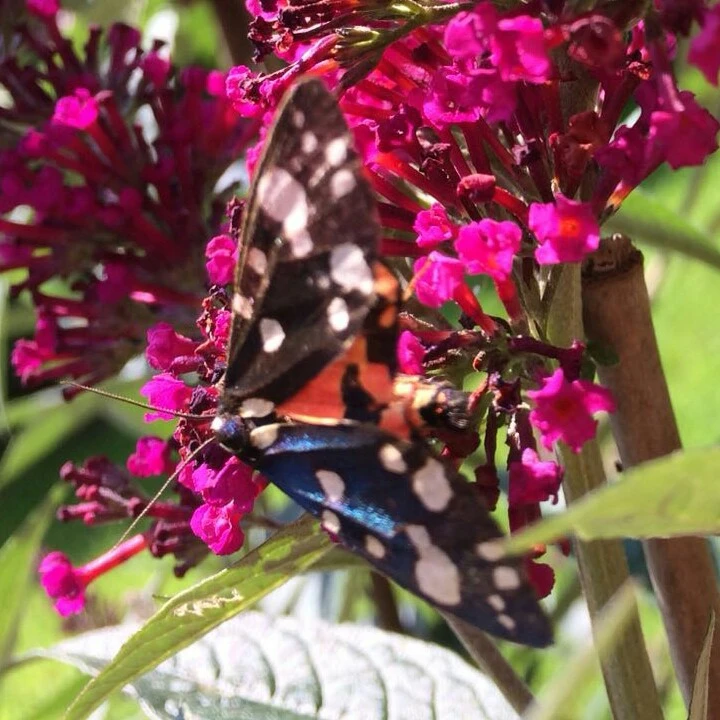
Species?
Callimorpha dominula
